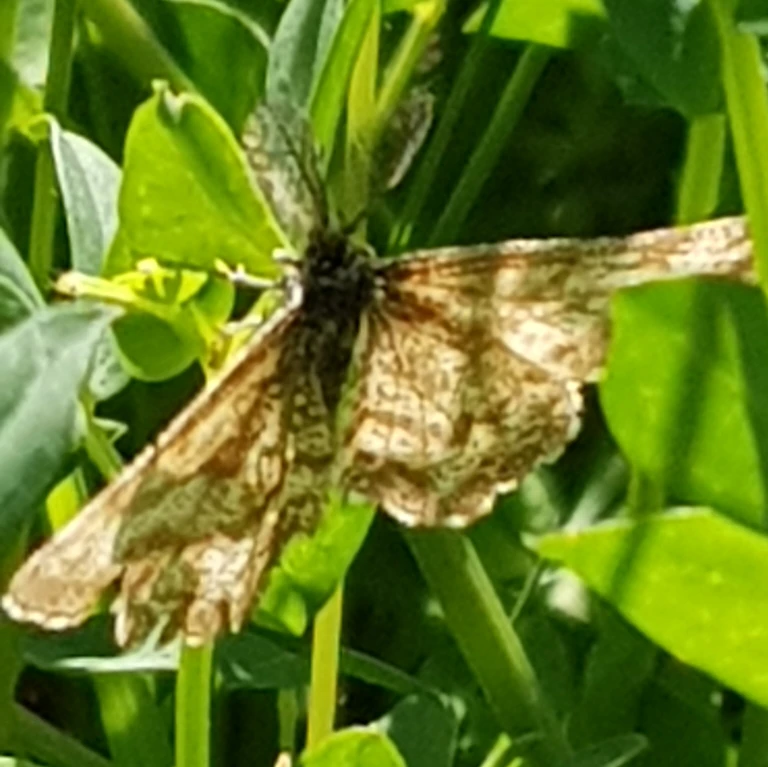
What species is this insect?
Ematurga atomaria
